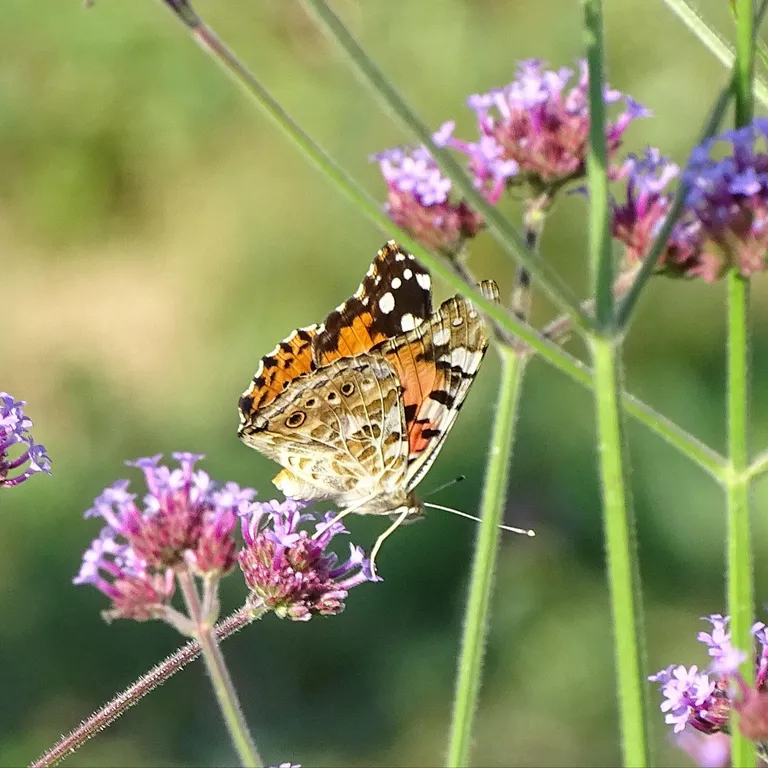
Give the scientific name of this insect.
Vanessa cardui
